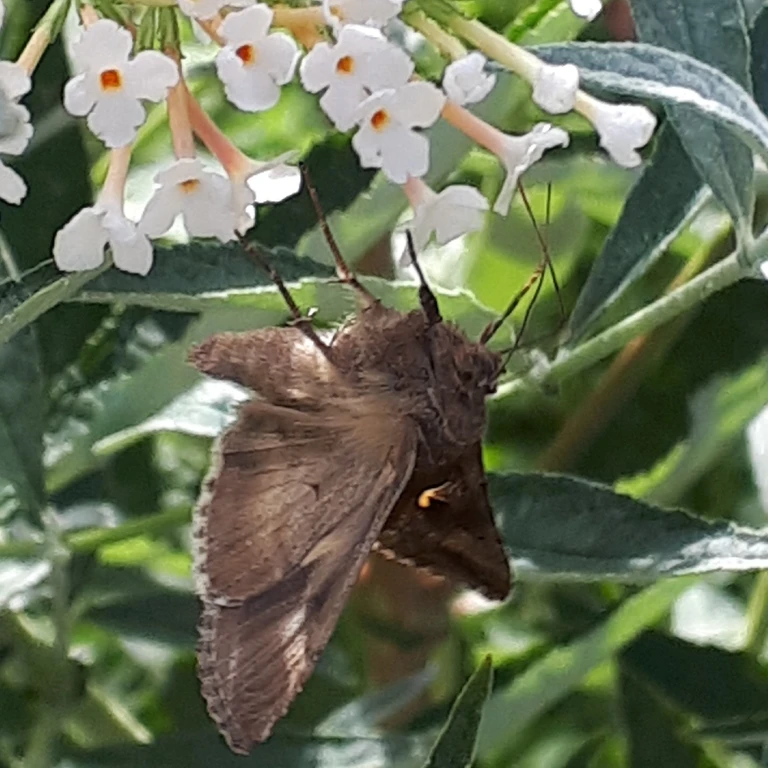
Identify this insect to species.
Autographa gamma
